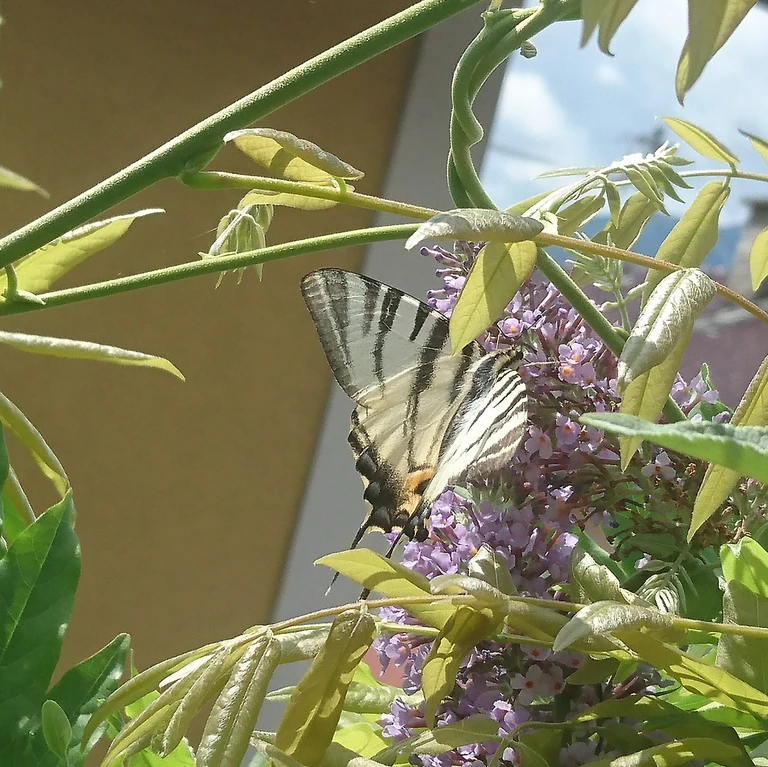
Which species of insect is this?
Iphiclides podalirius
